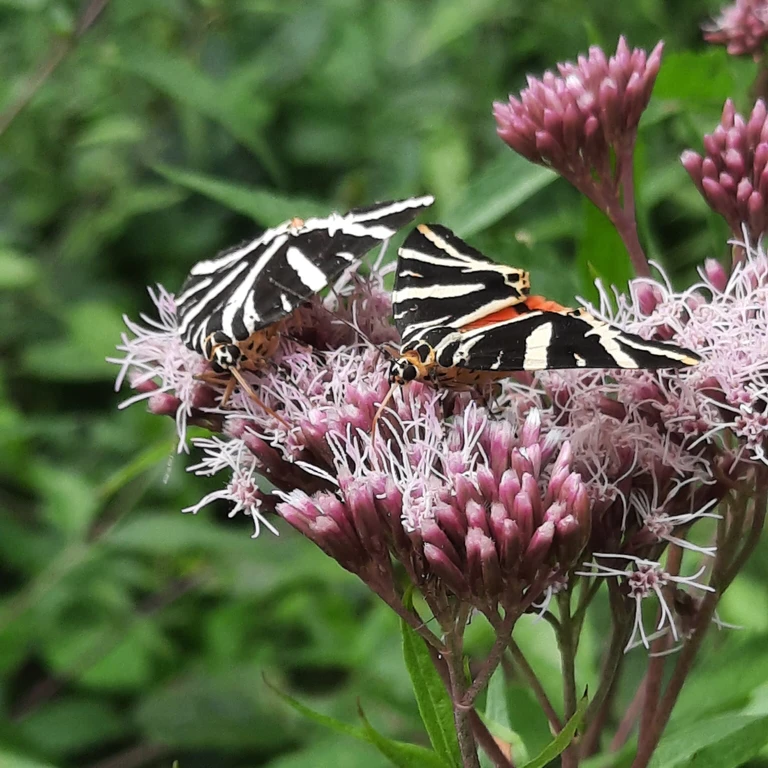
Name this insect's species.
Euplagia quadripunctaria
